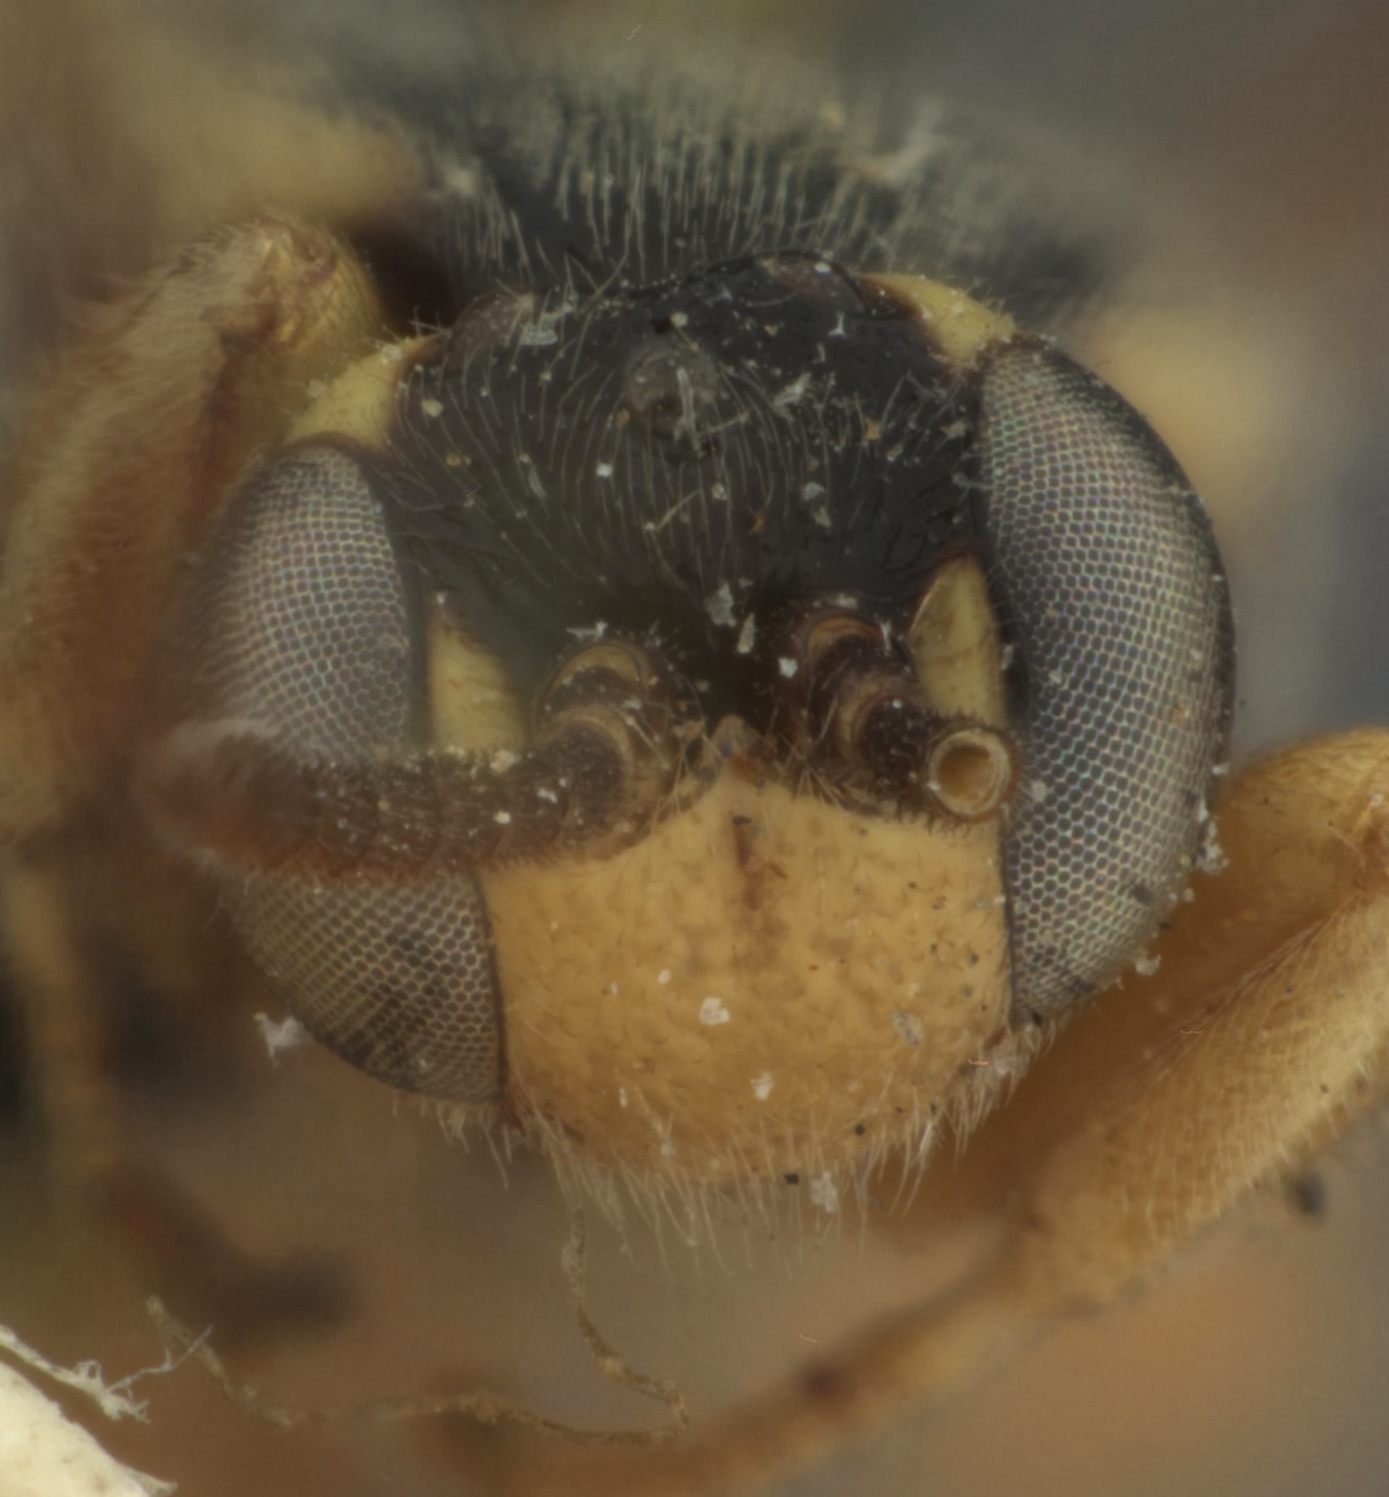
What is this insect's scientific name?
Exochus evectus
